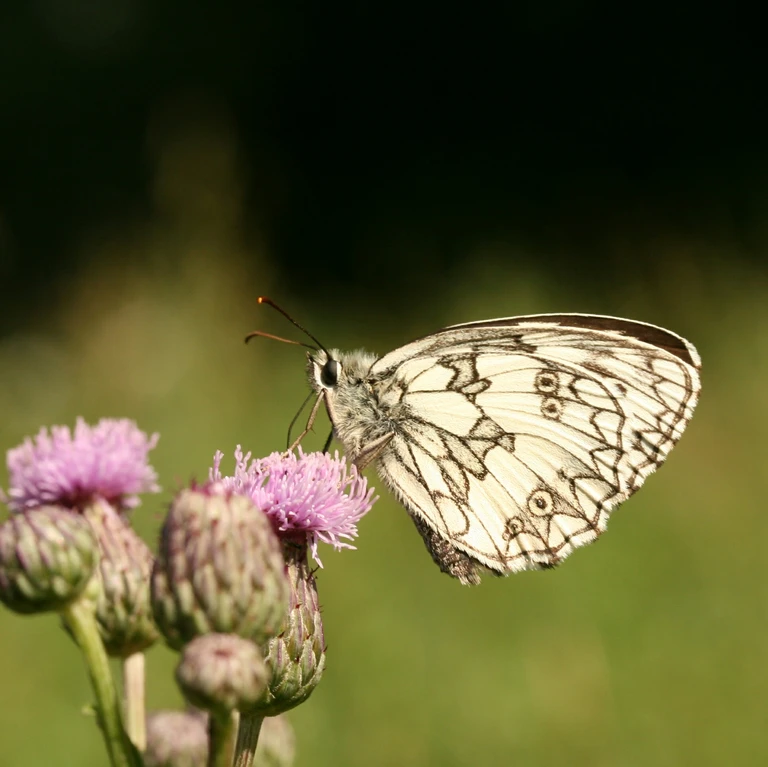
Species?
Melanargia galathea
